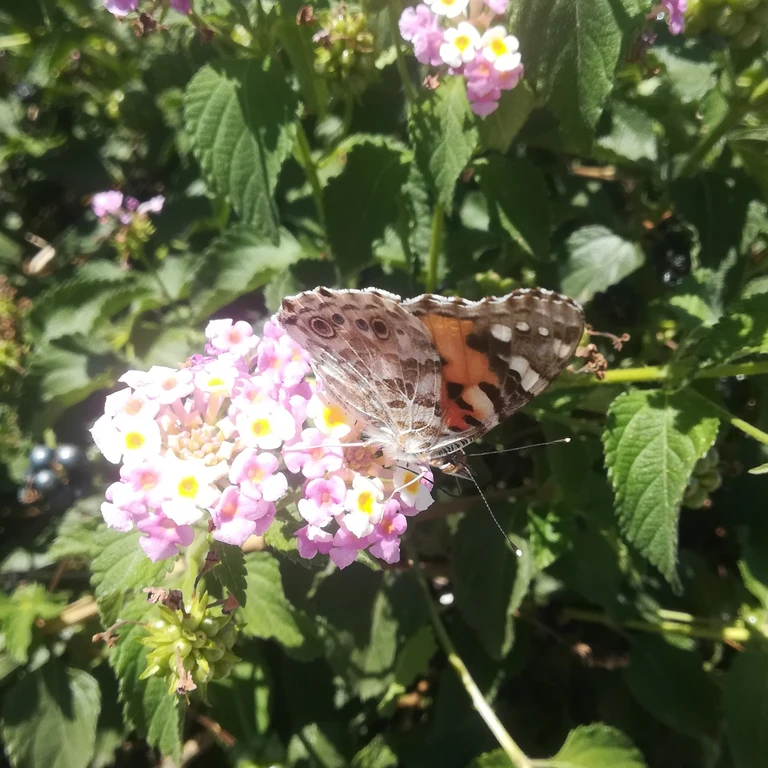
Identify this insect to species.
Vanessa cardui
